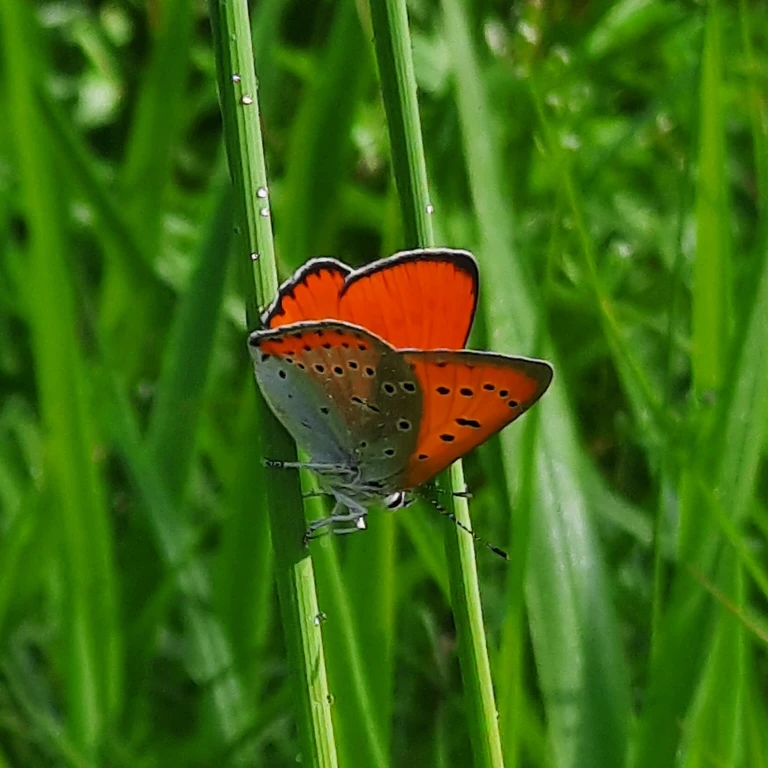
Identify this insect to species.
Lycaena dispar
